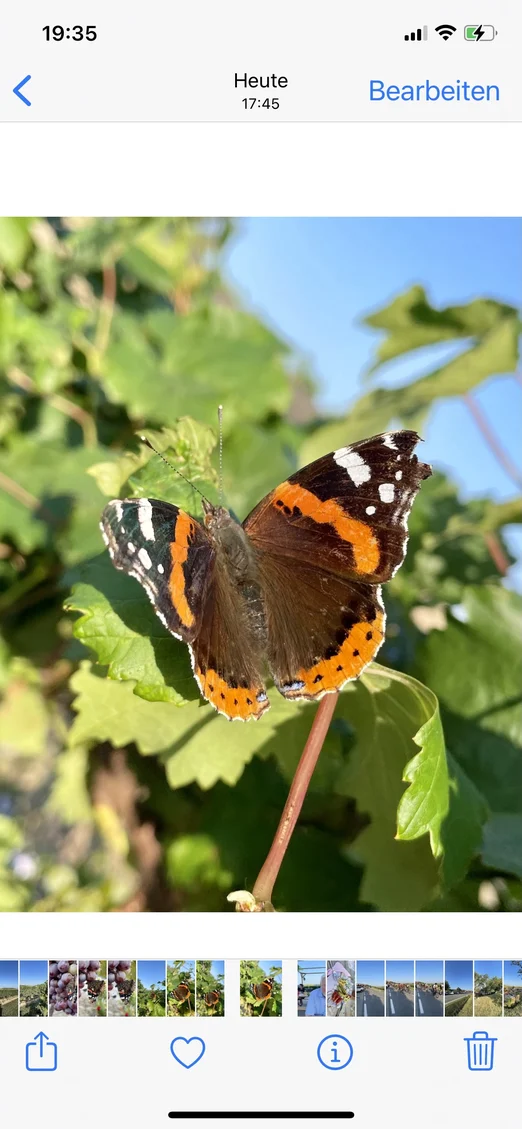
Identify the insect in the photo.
Vanessa atalanta
